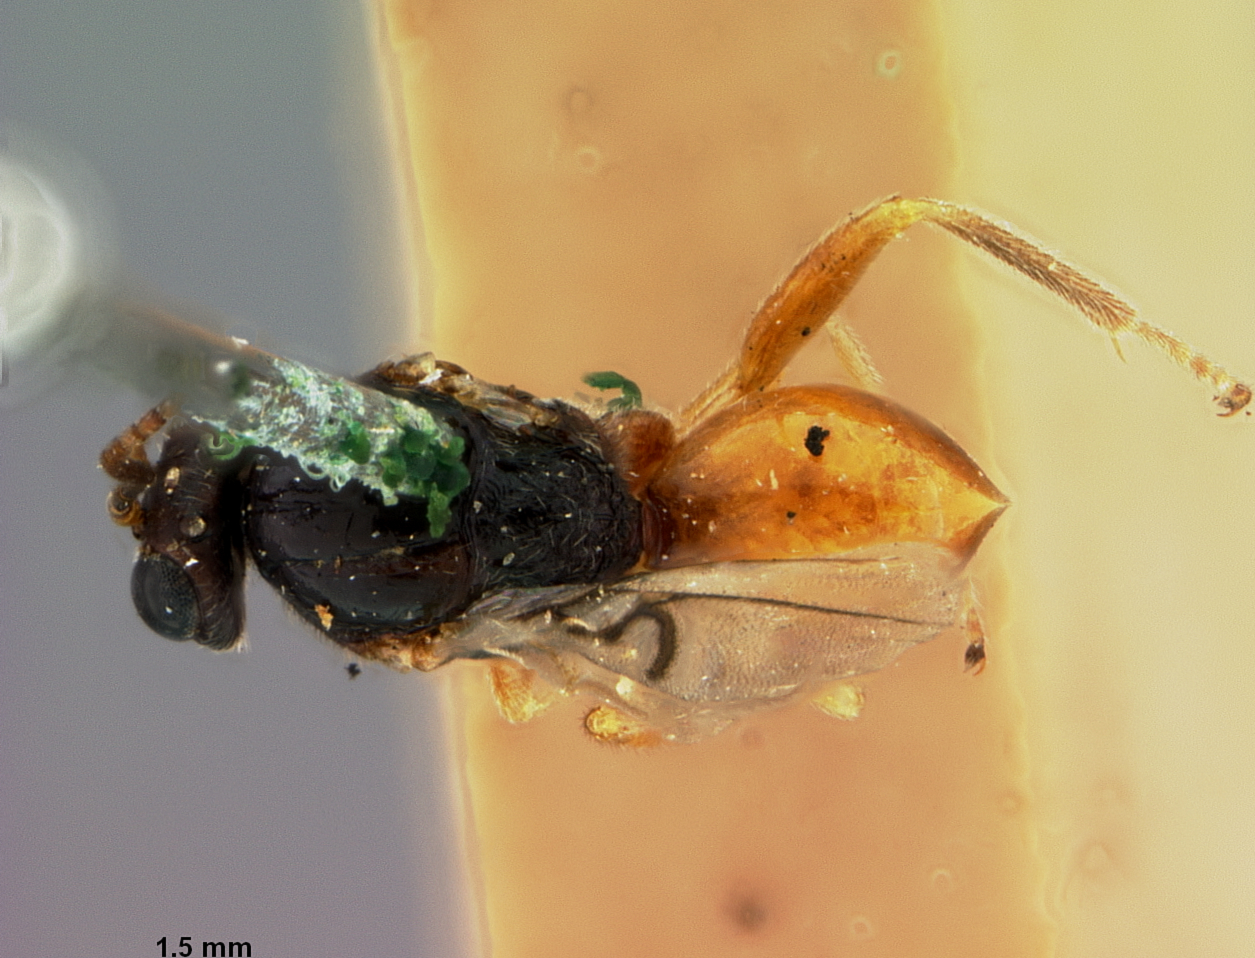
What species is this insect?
Dryophanta texana
